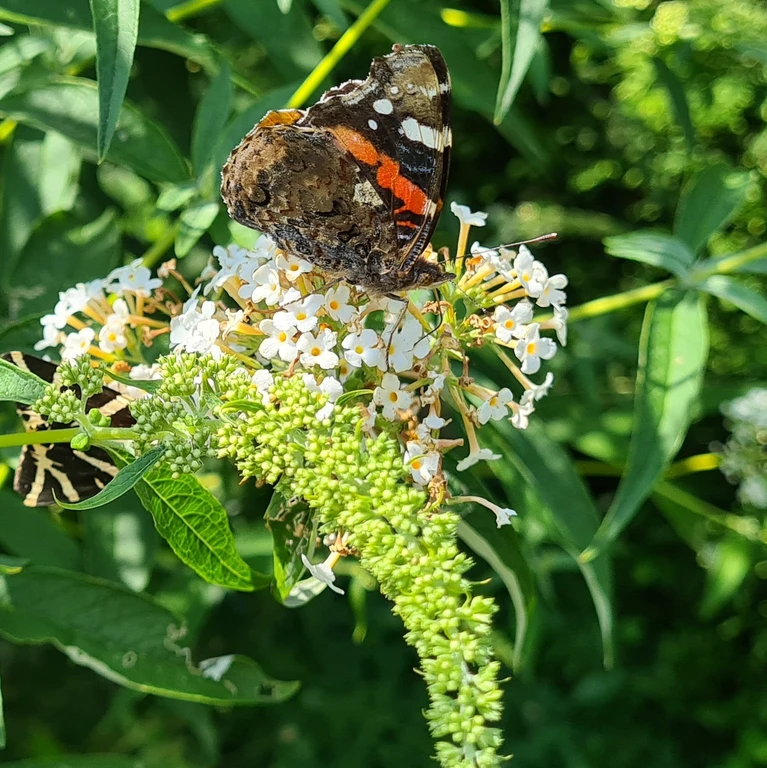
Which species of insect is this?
Vanessa atalanta
